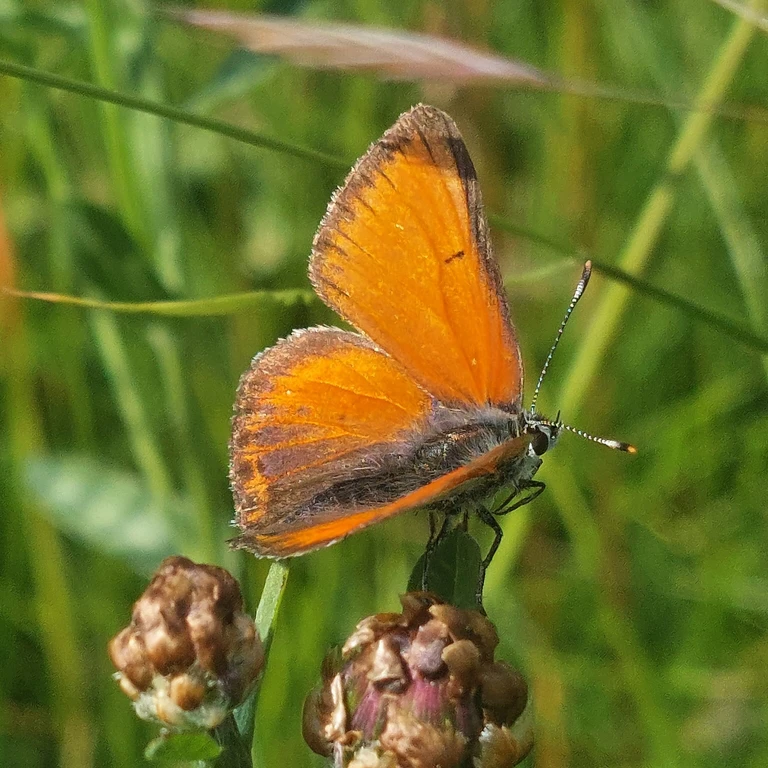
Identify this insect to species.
Lycaena hippothoe (also Palaeochrysophanus hippothoe)
